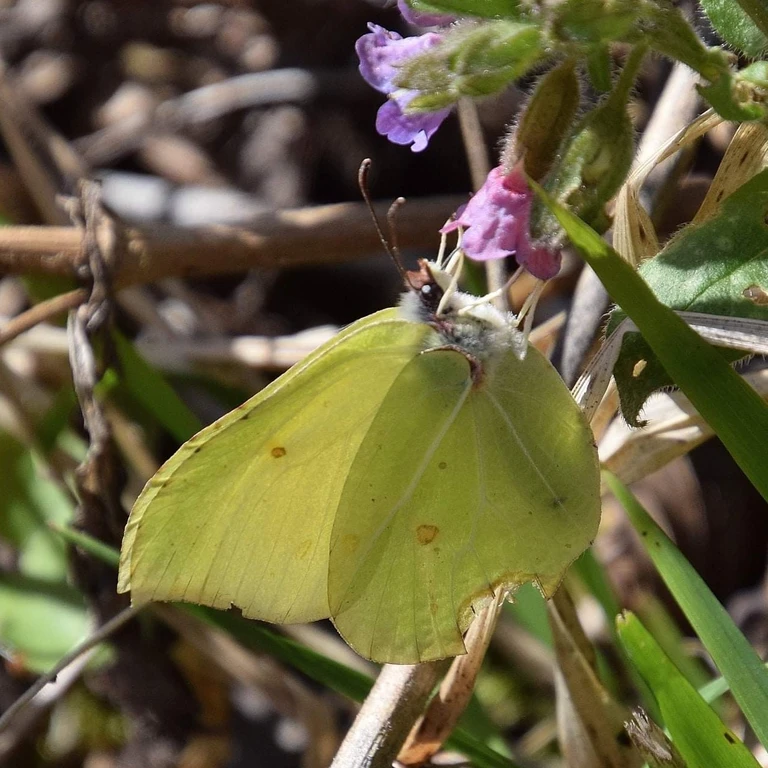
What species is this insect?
Gonepteryx rhamni
